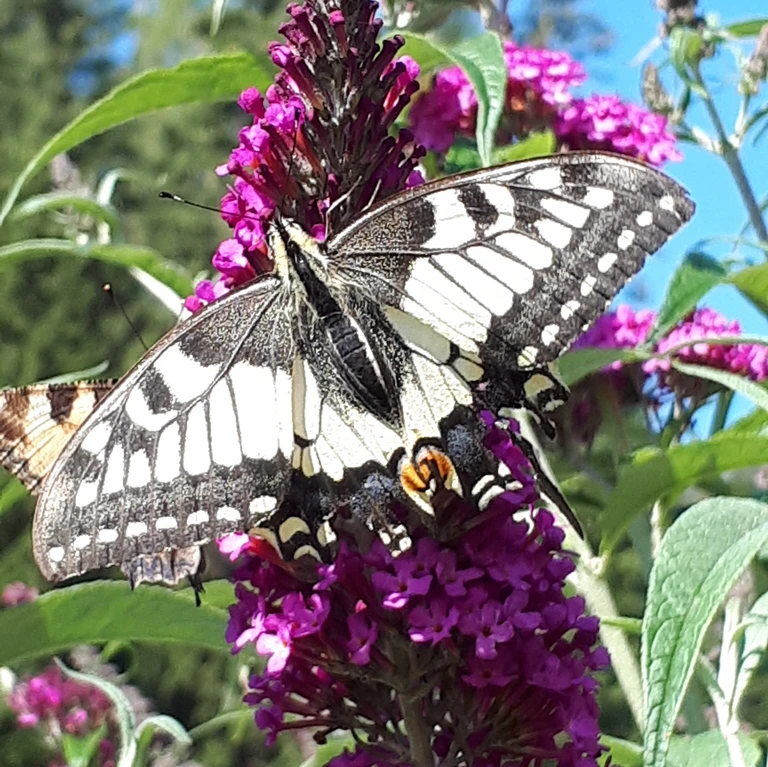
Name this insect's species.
Papilio machaon
